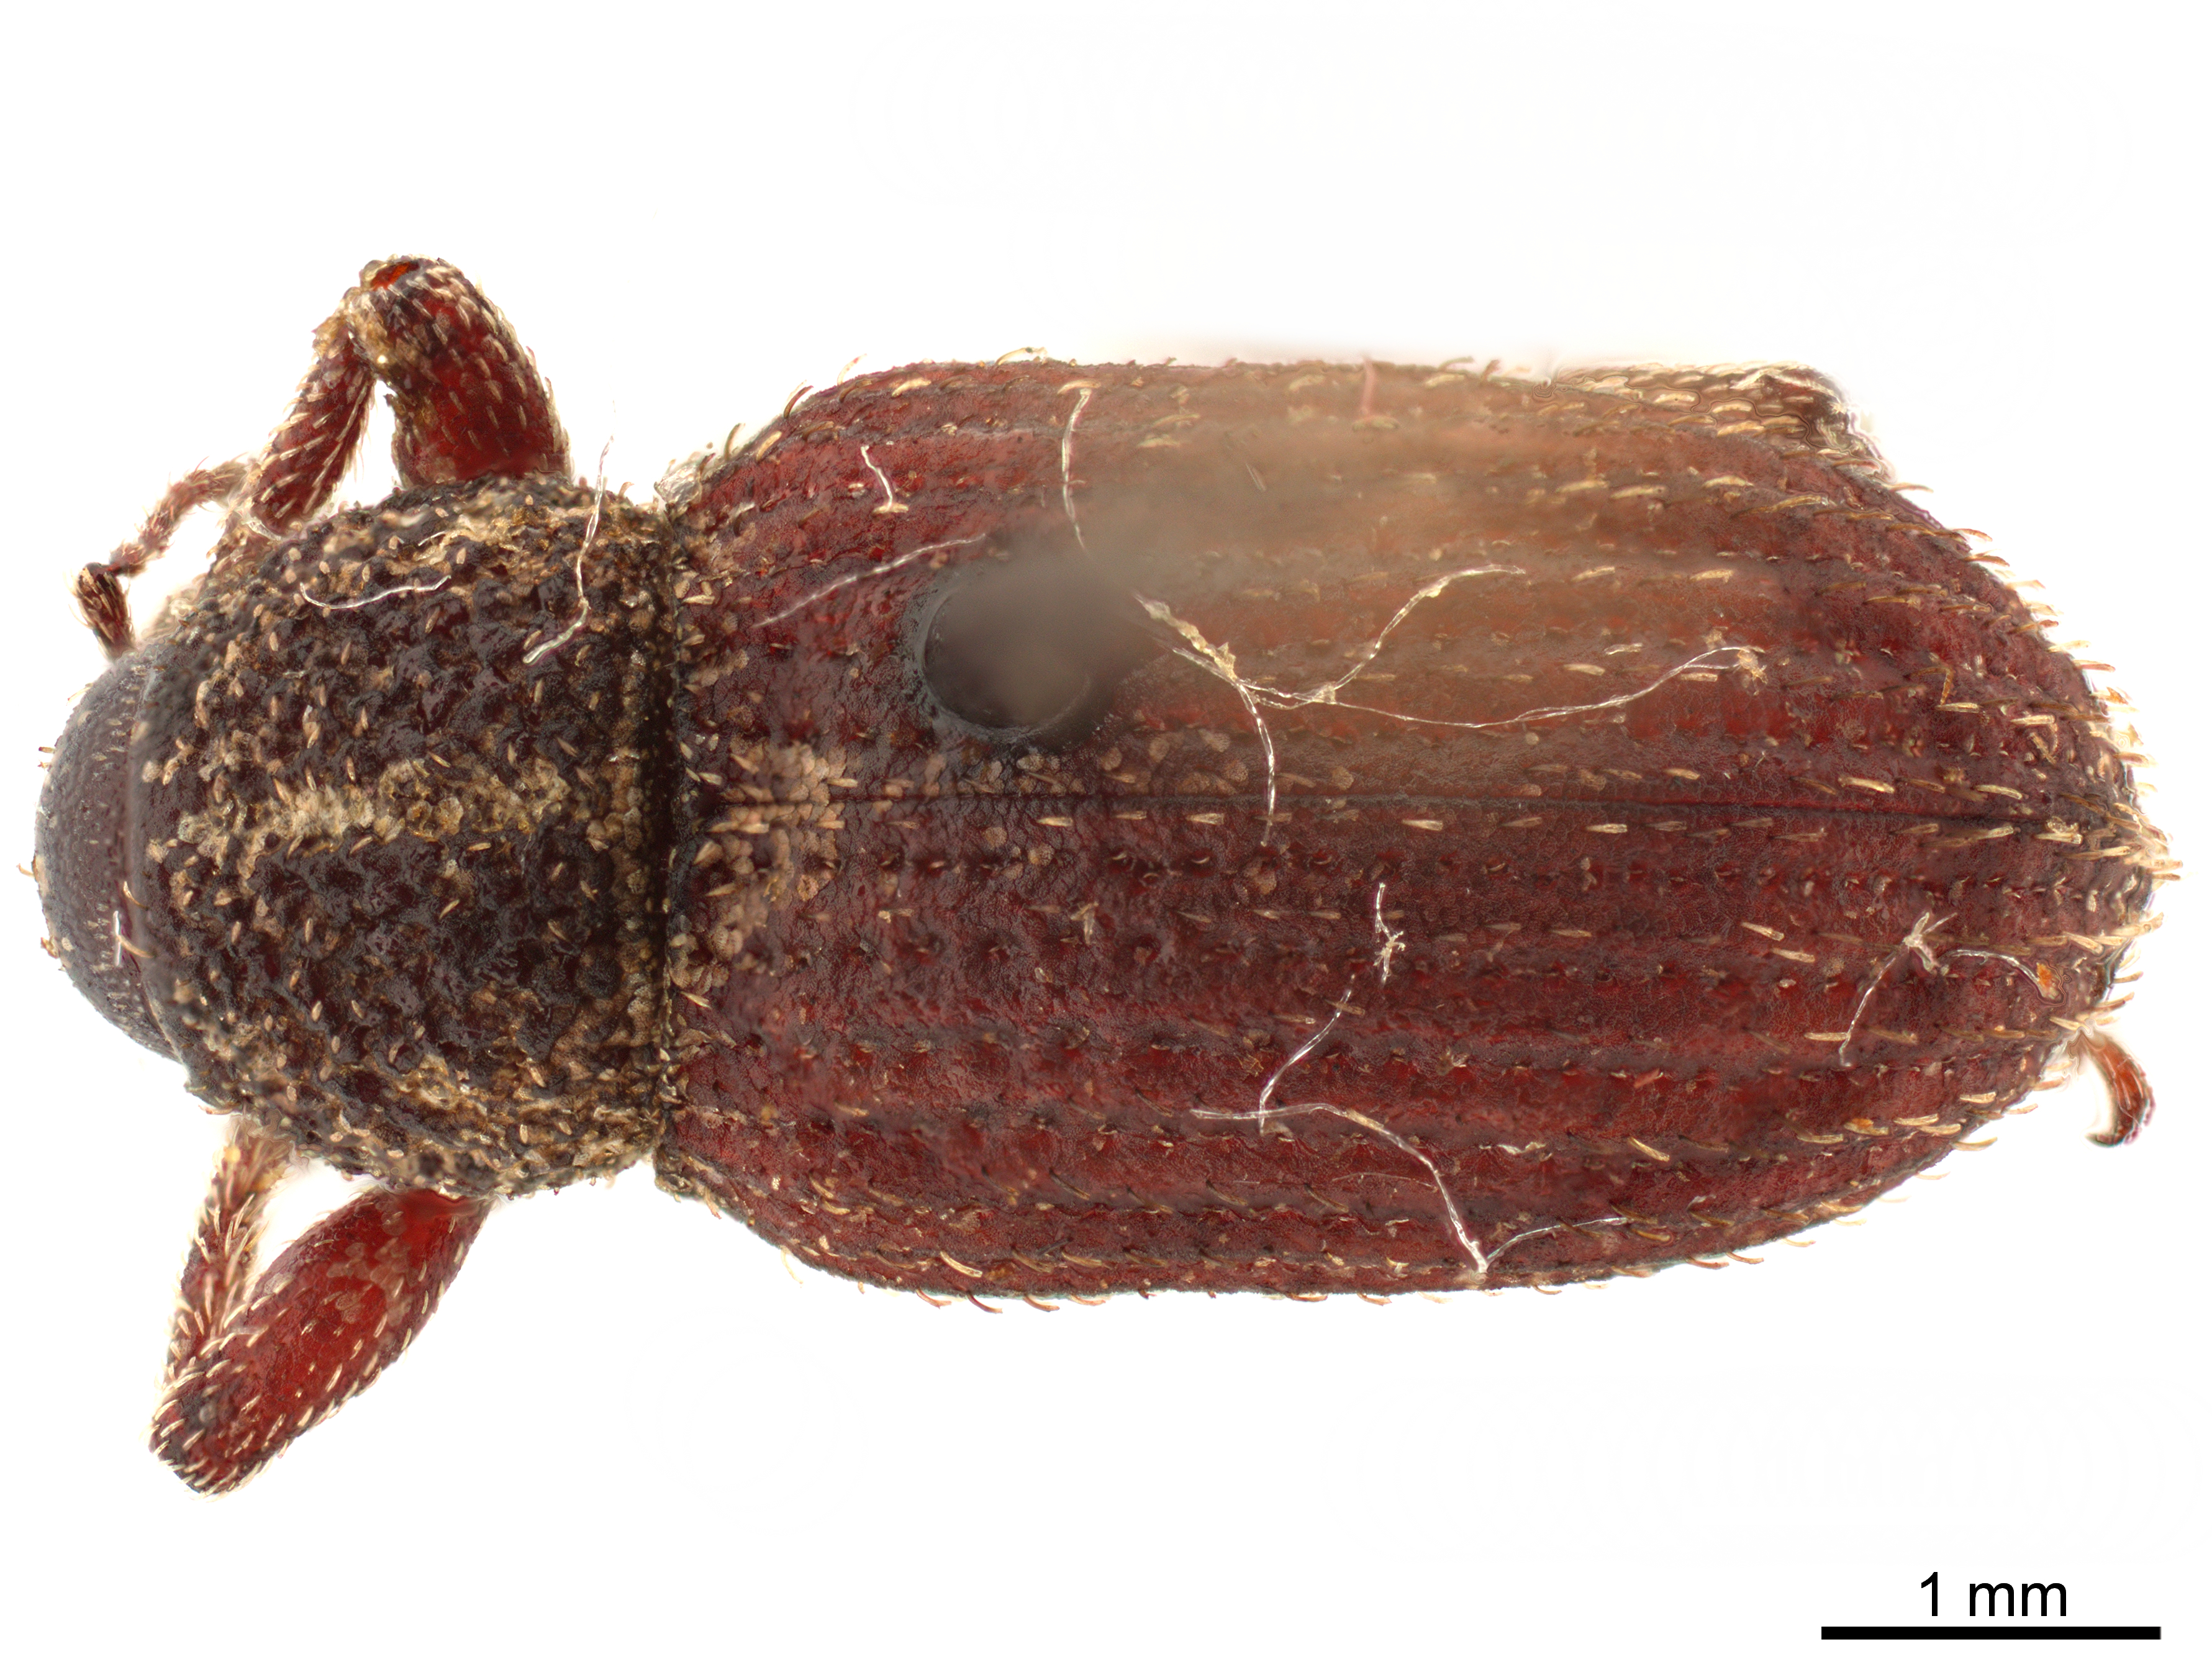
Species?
Dichoxenus setiger
